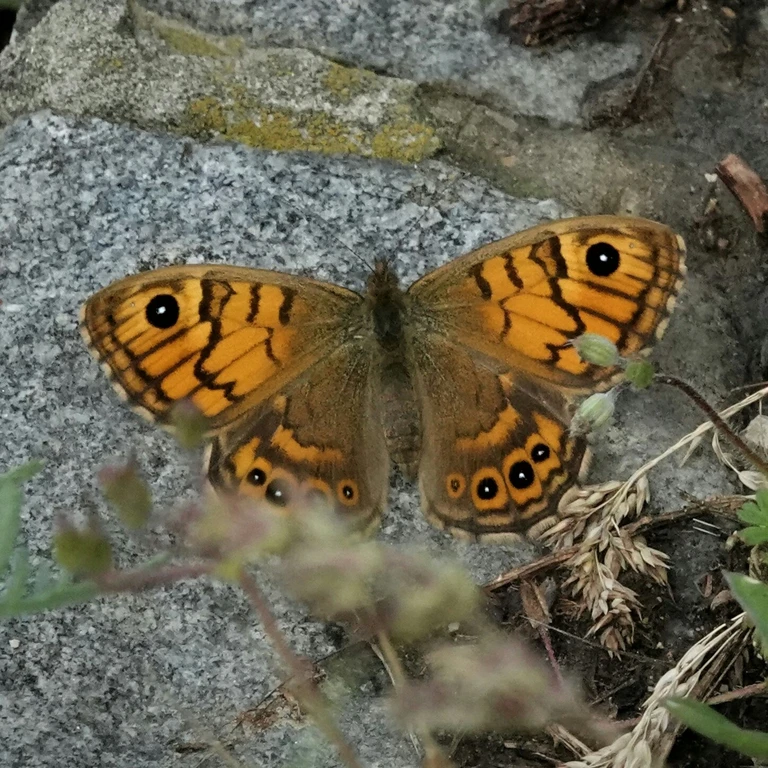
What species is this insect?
Lasiommata megera (also Pararge megera)
